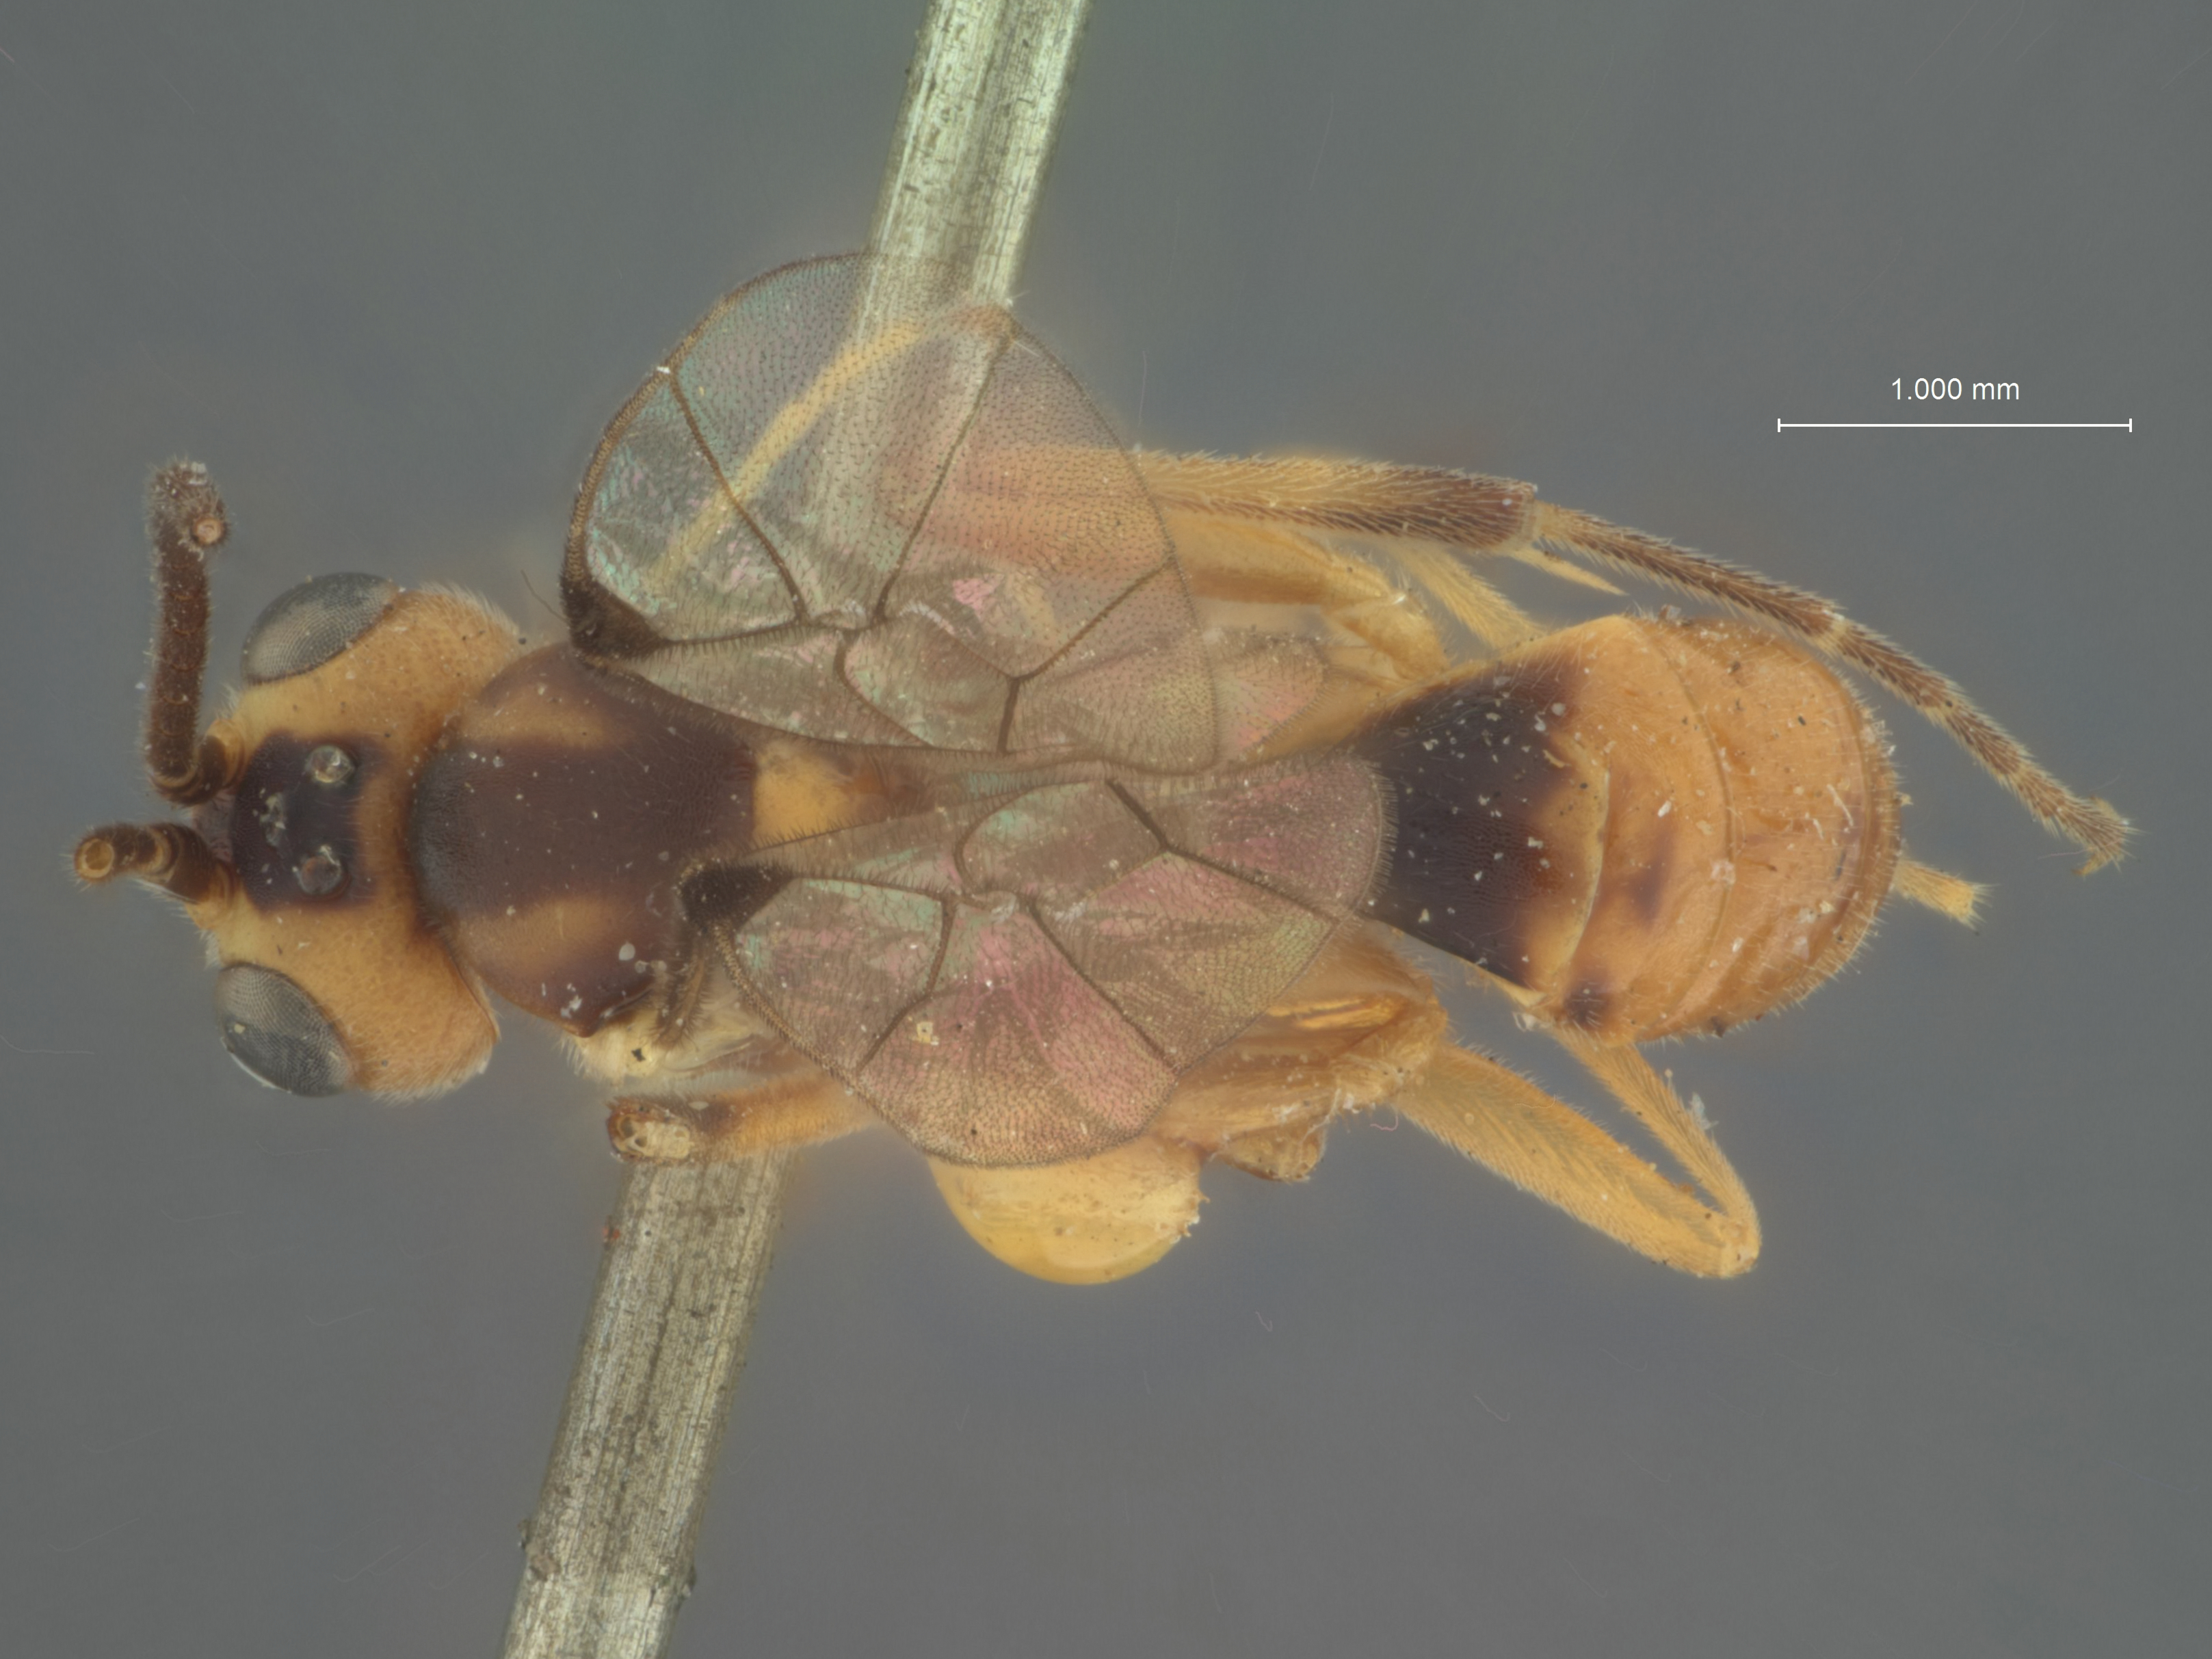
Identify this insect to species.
Pironopoda scutellatus
